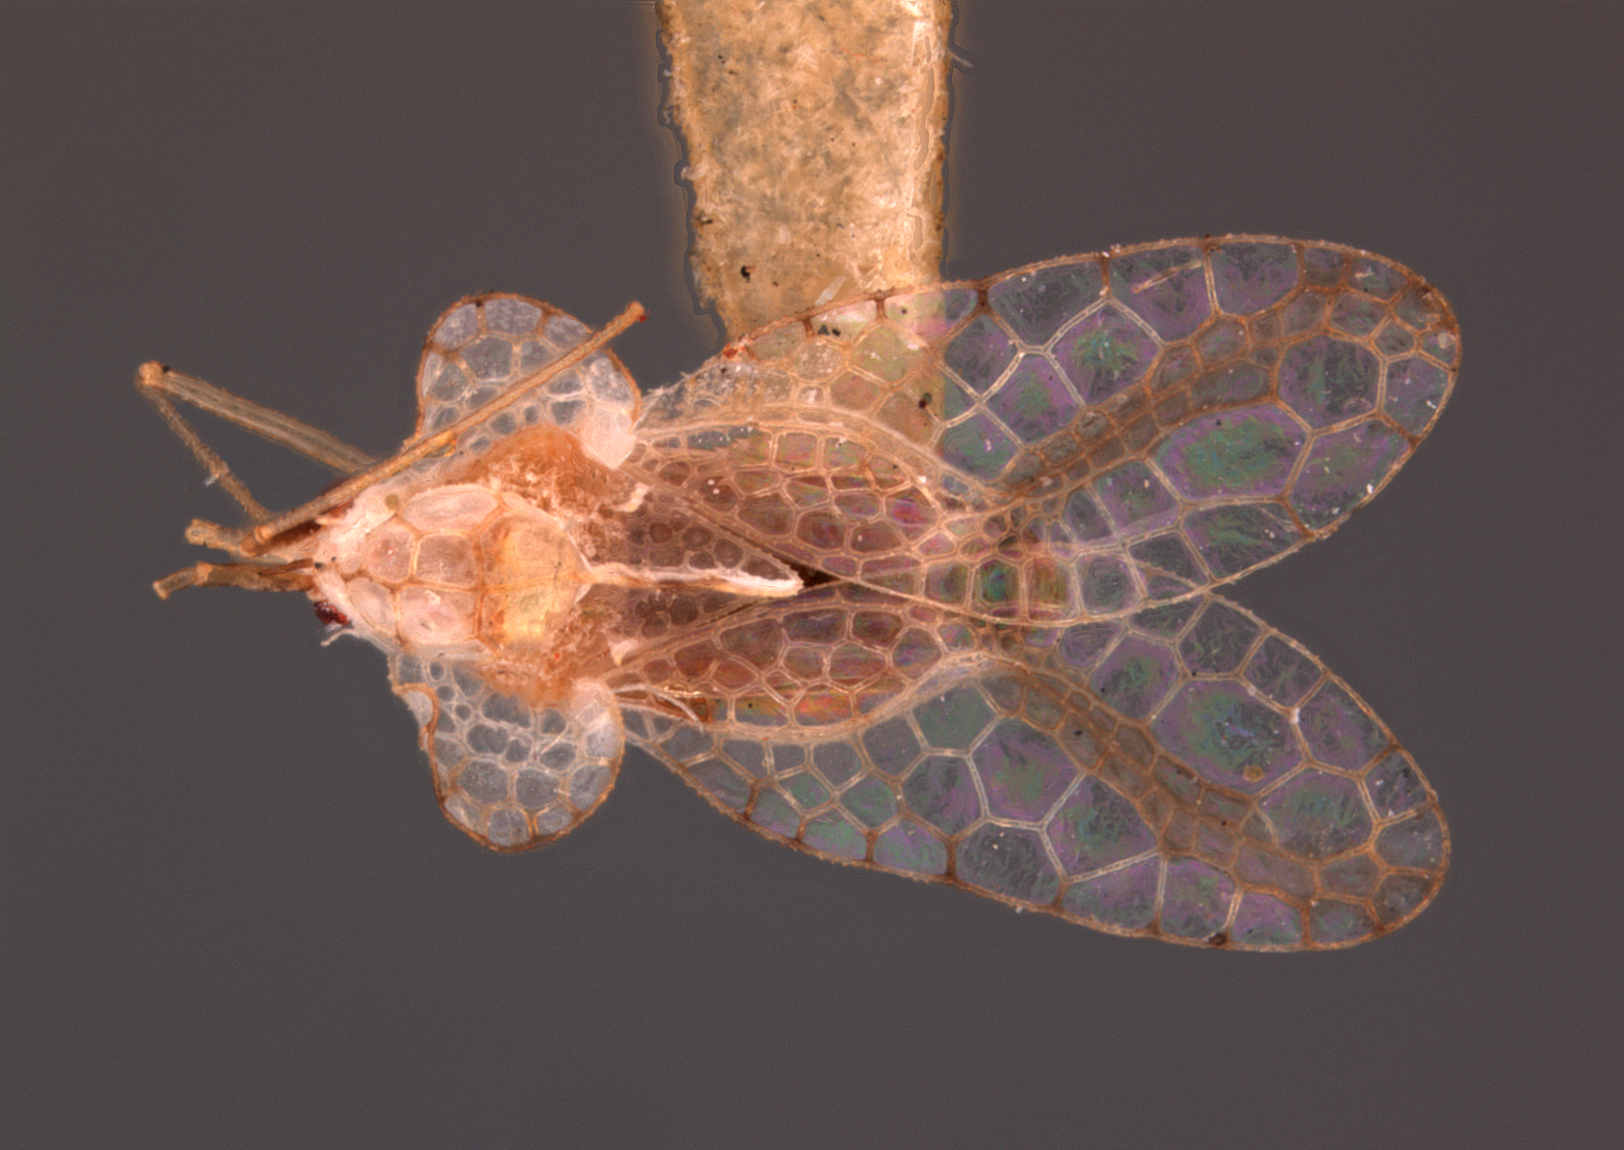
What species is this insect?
Leptopharsa malpighiae
